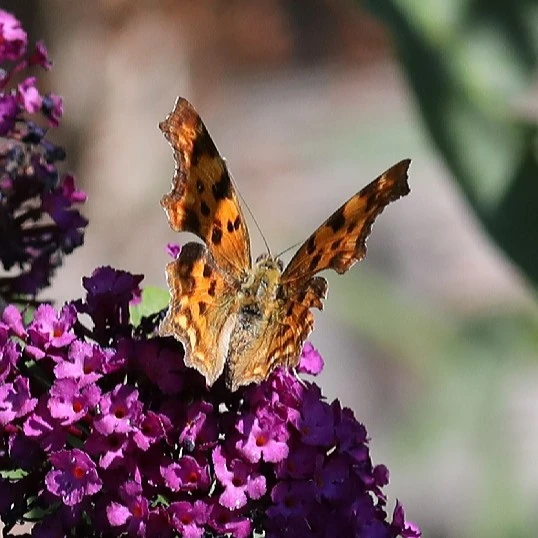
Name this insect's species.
Polygonia c-album
